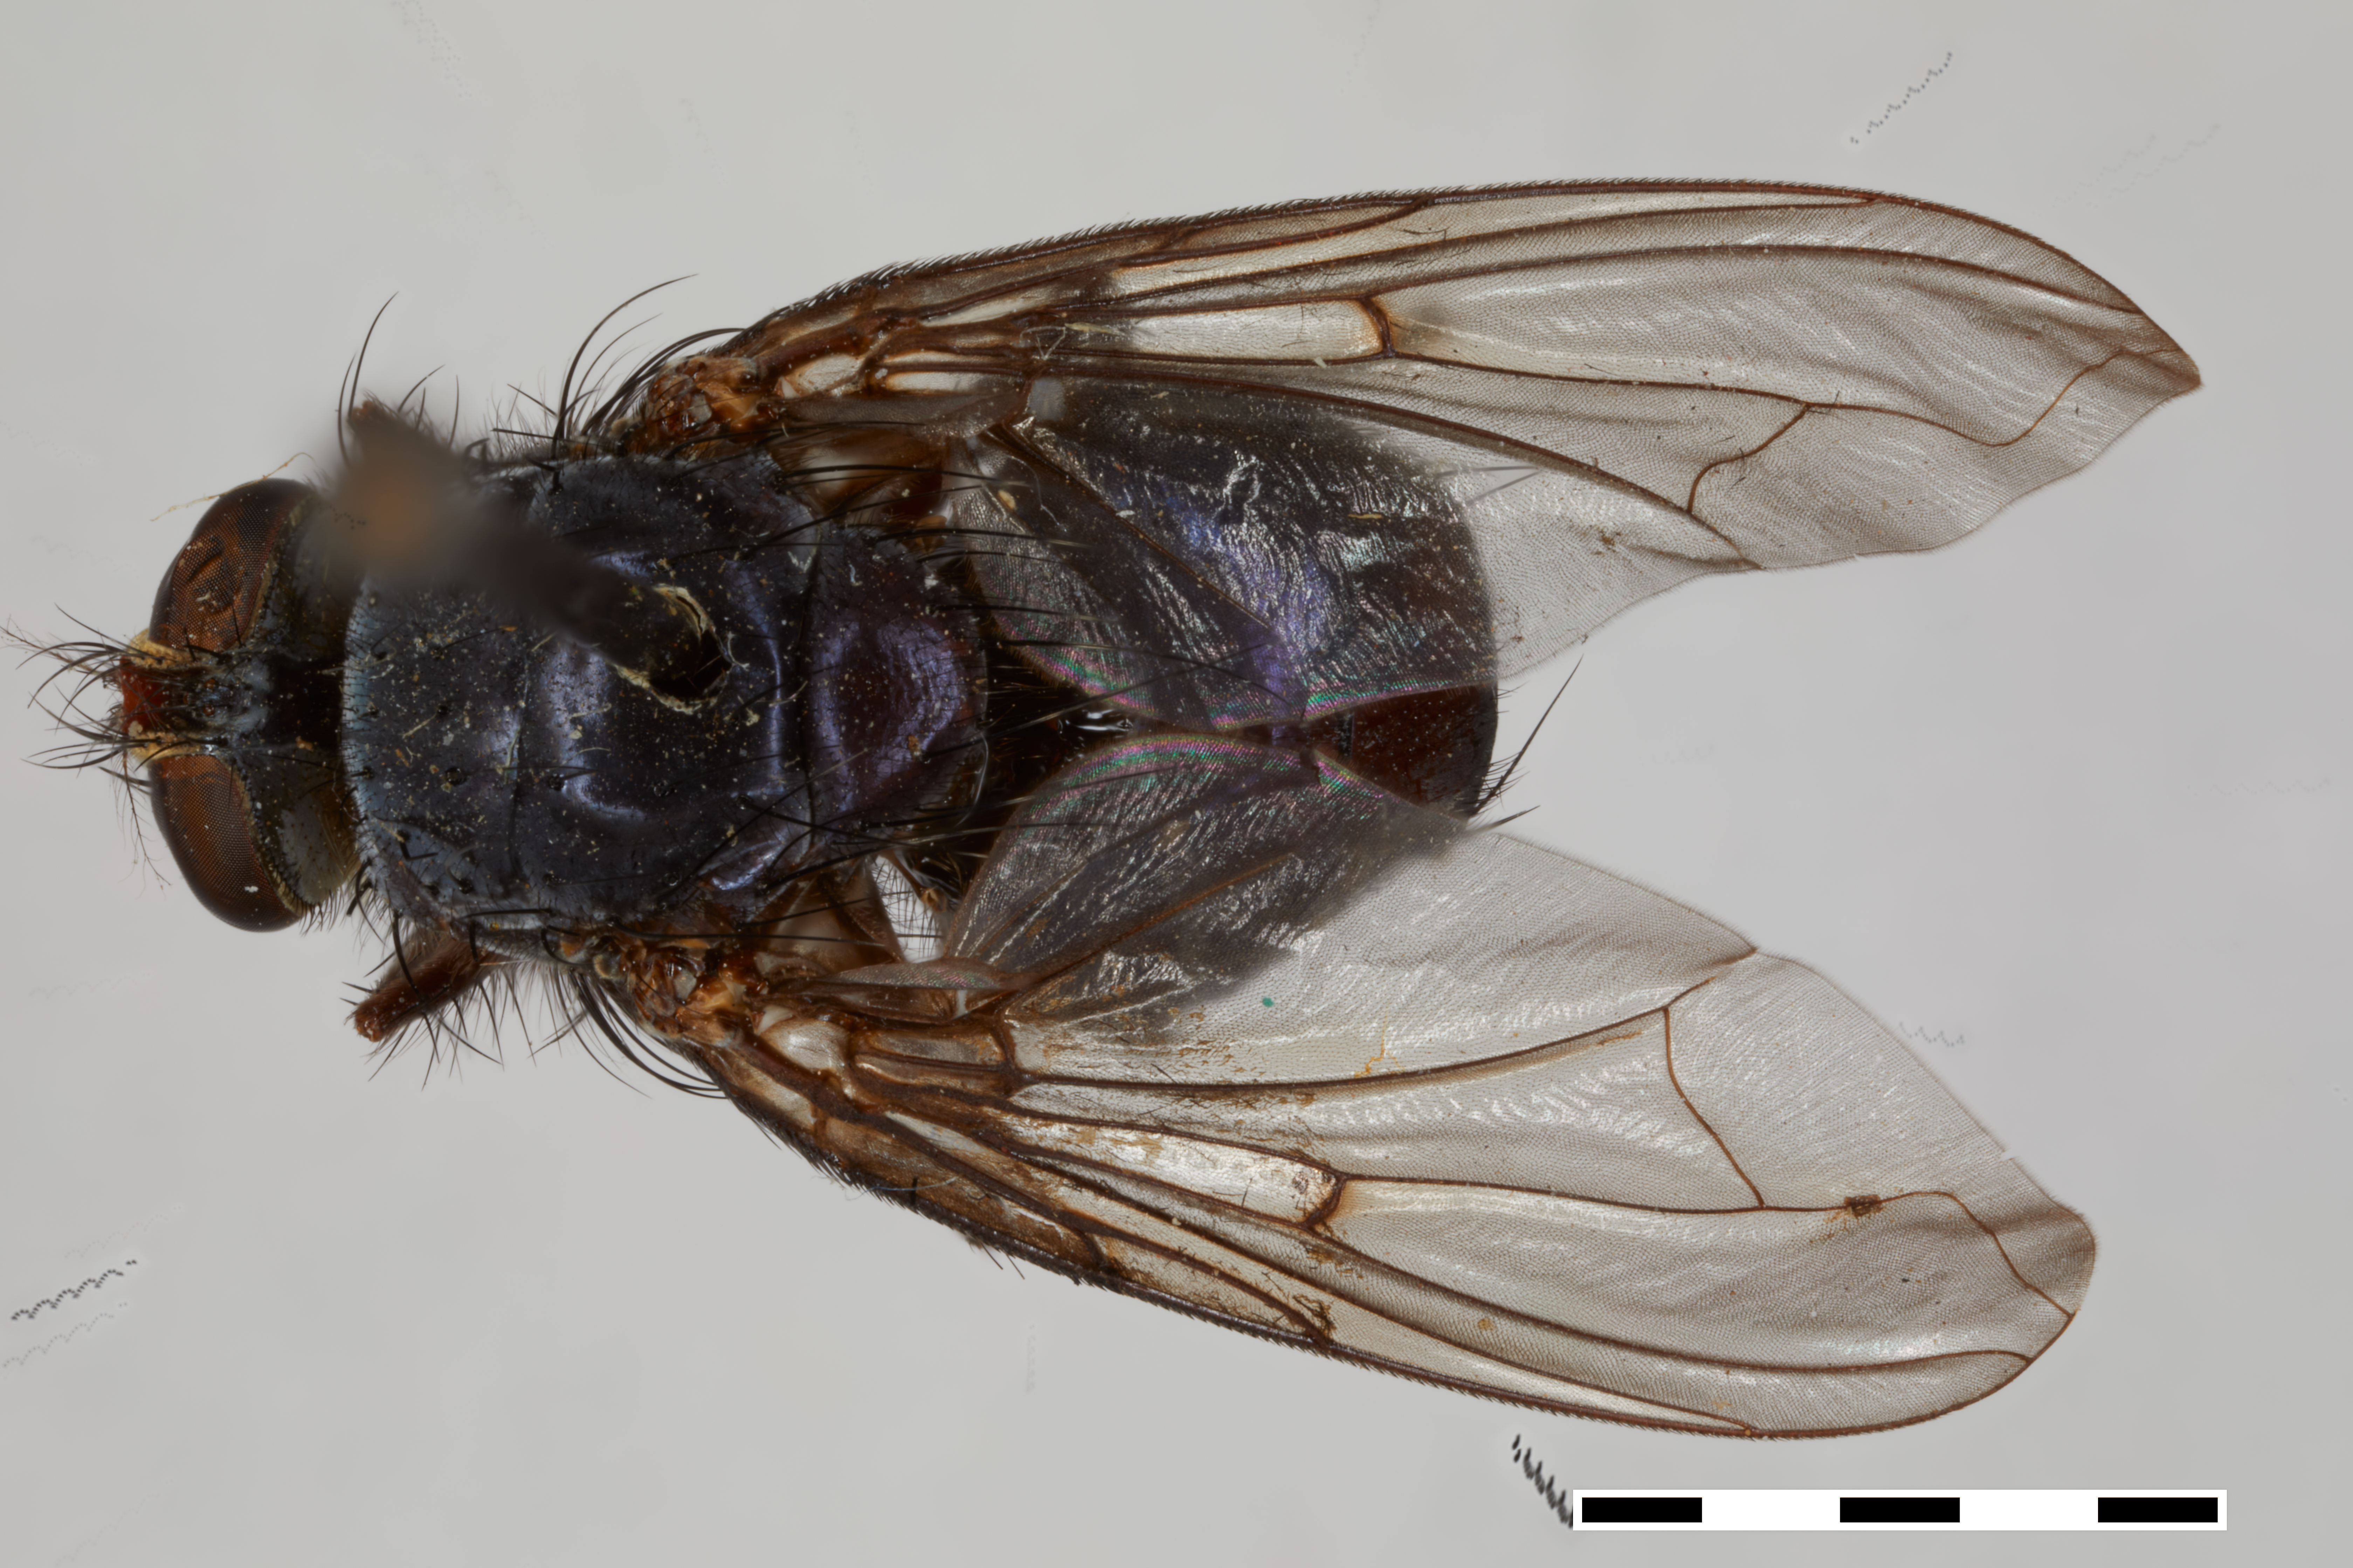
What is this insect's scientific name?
Huascaromusca xanthorrhina (also Huascaromusca cruciata)
